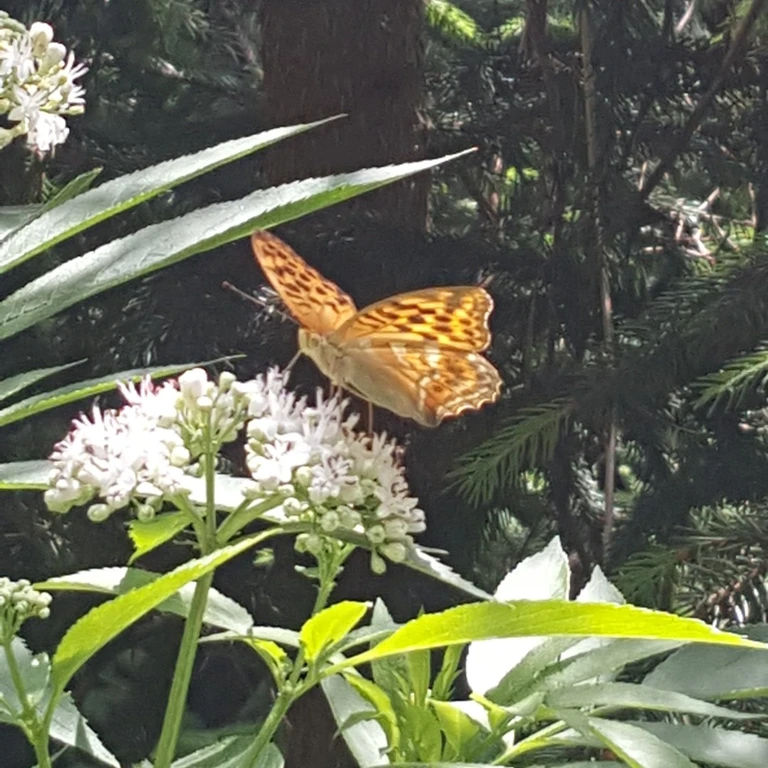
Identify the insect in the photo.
Argynnis paphia
